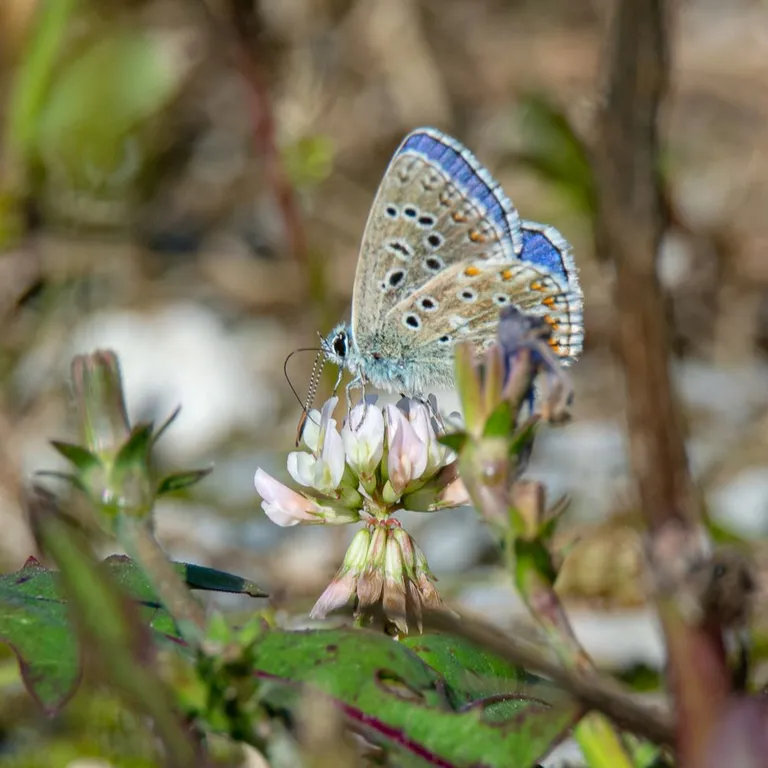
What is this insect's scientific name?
Lysandra bellargus
